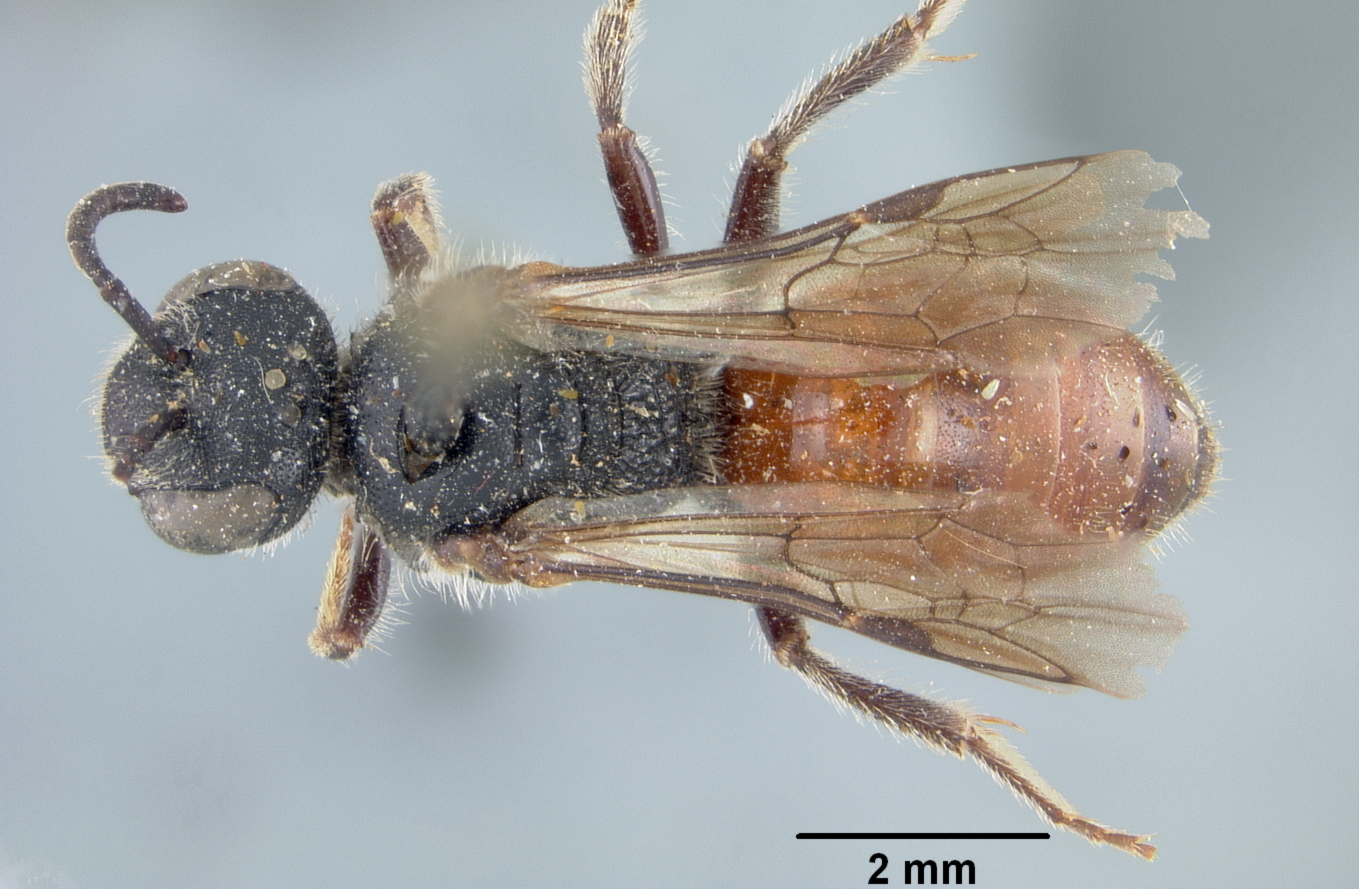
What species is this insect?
Sphecodes obscurans
